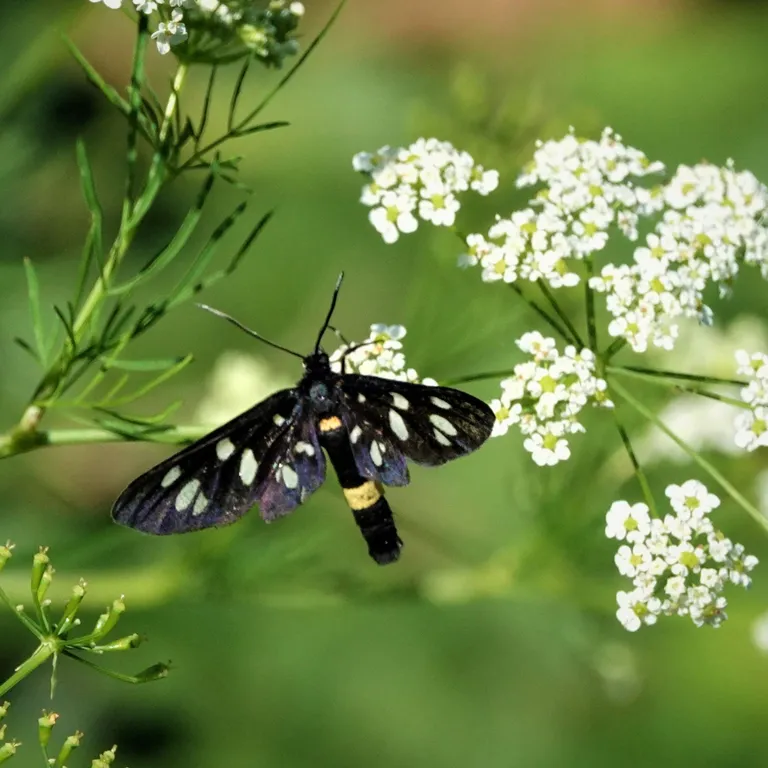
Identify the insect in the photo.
Amata phegea
